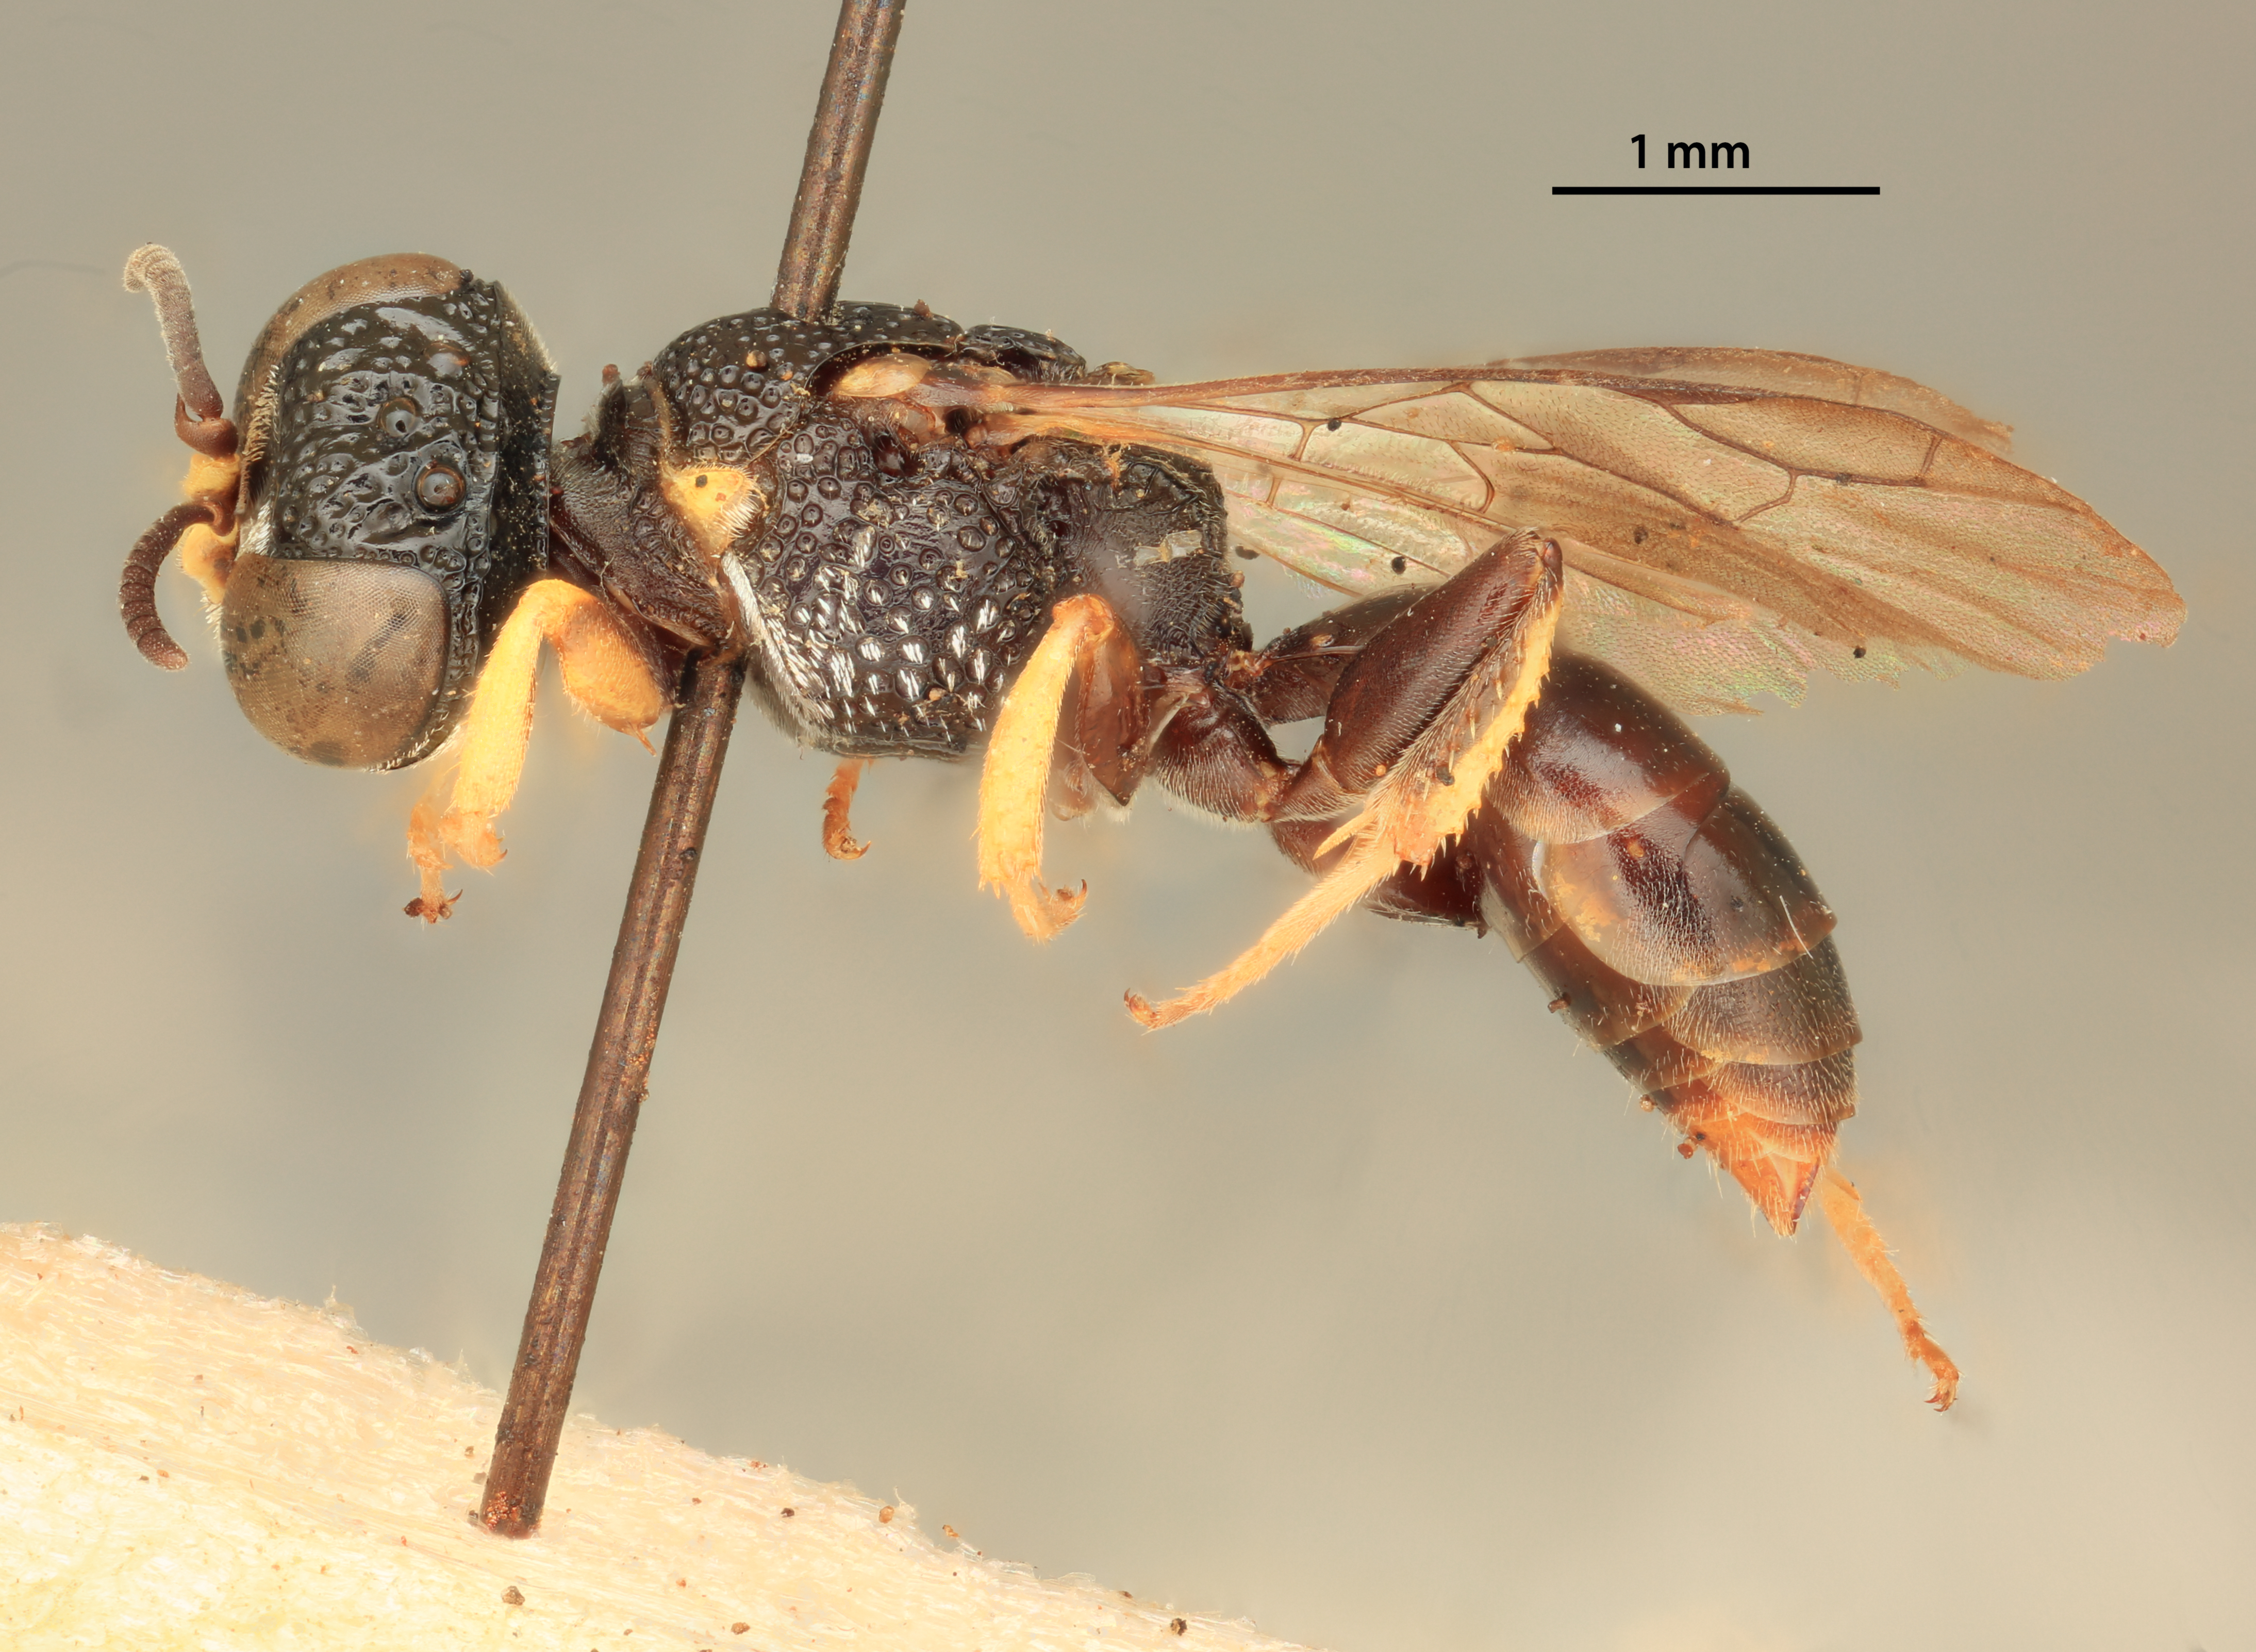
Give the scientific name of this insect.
Encopognathus acanthomerus
